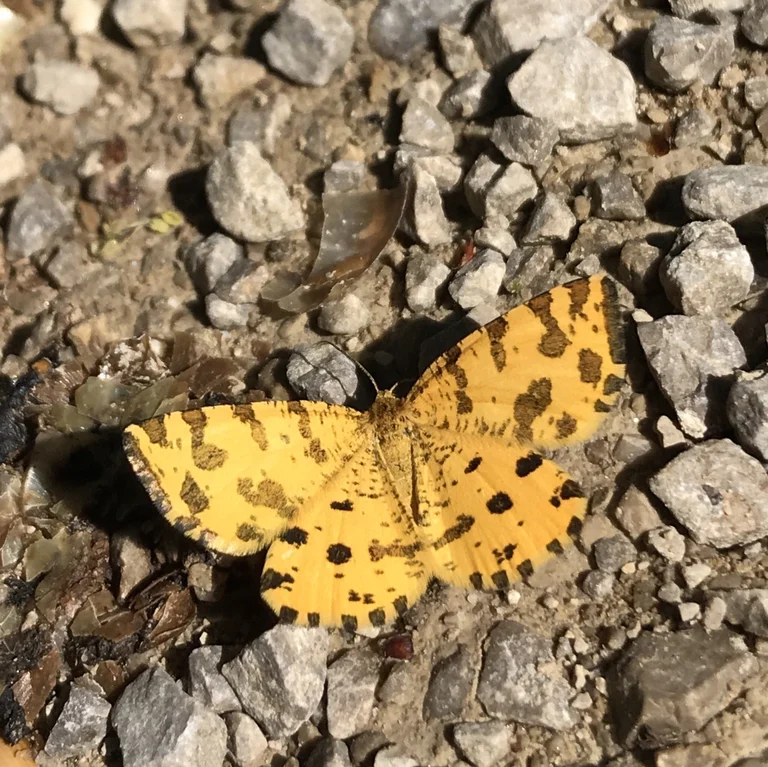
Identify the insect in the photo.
Pseudopanthera macularia
